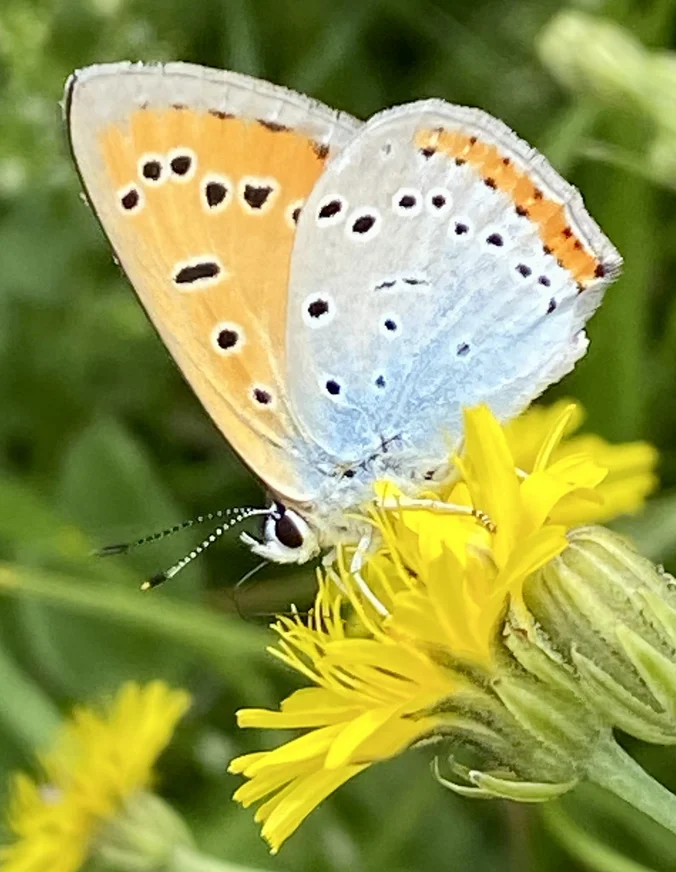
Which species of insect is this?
Lycaena dispar
